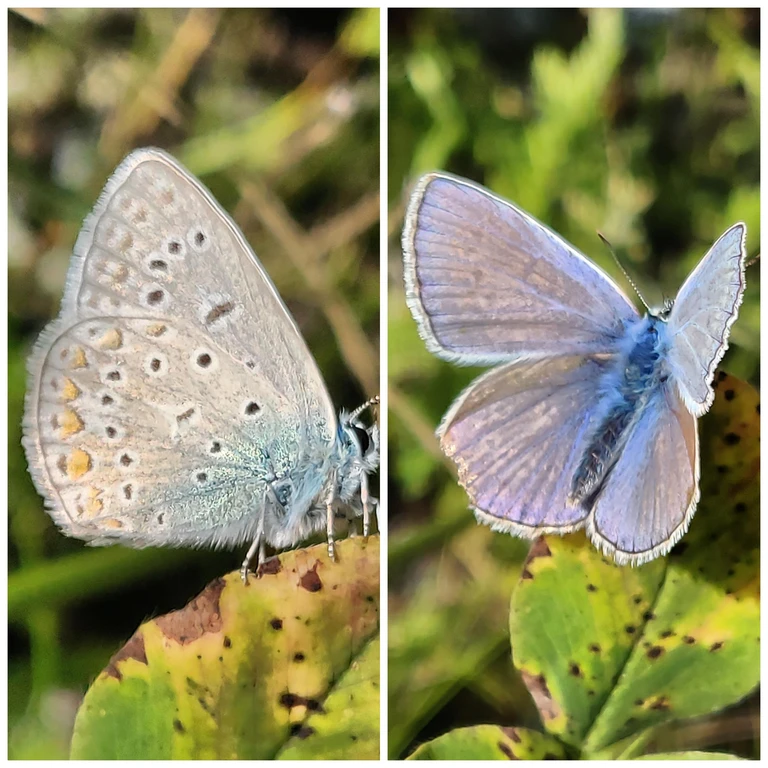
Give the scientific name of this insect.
Polyommatus icarus
